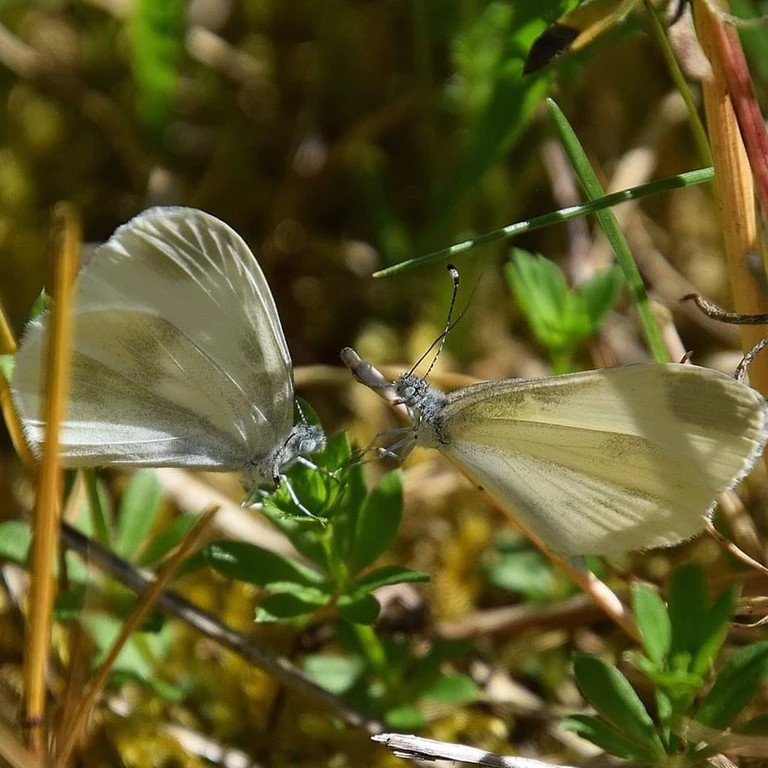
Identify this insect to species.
Leptidea sinapis/juvernica
